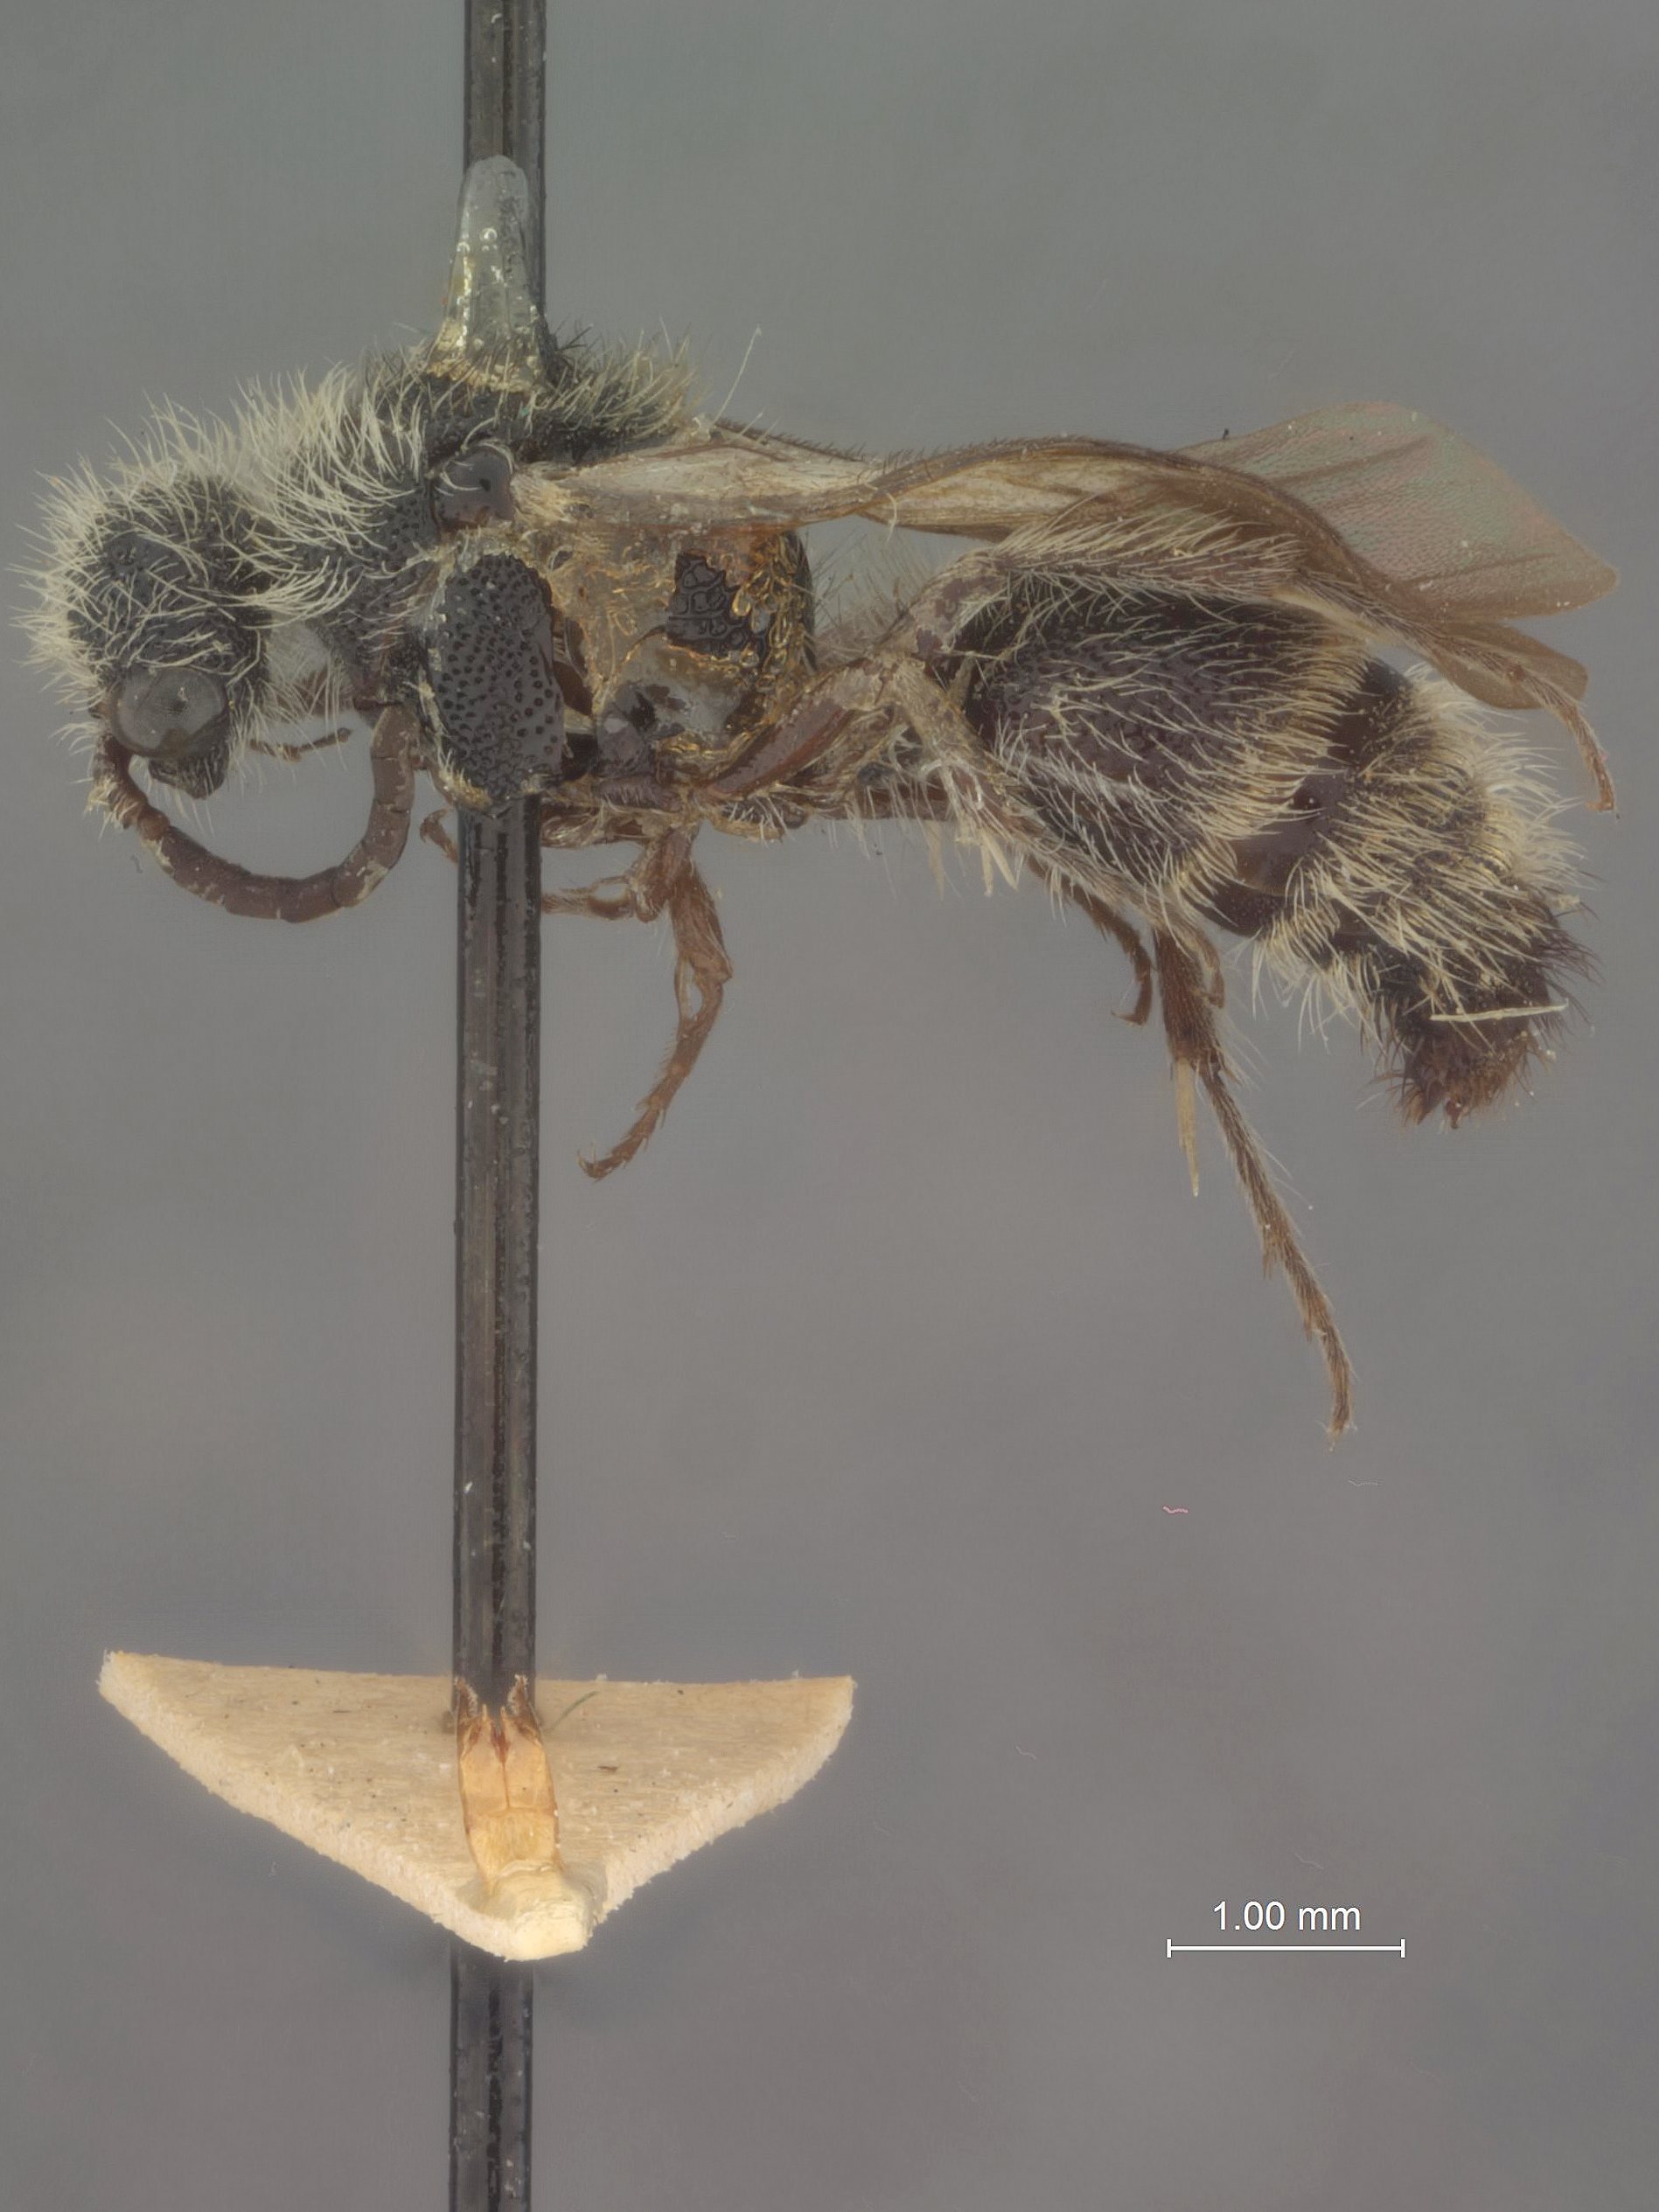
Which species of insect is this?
Mutilla aegaeon
